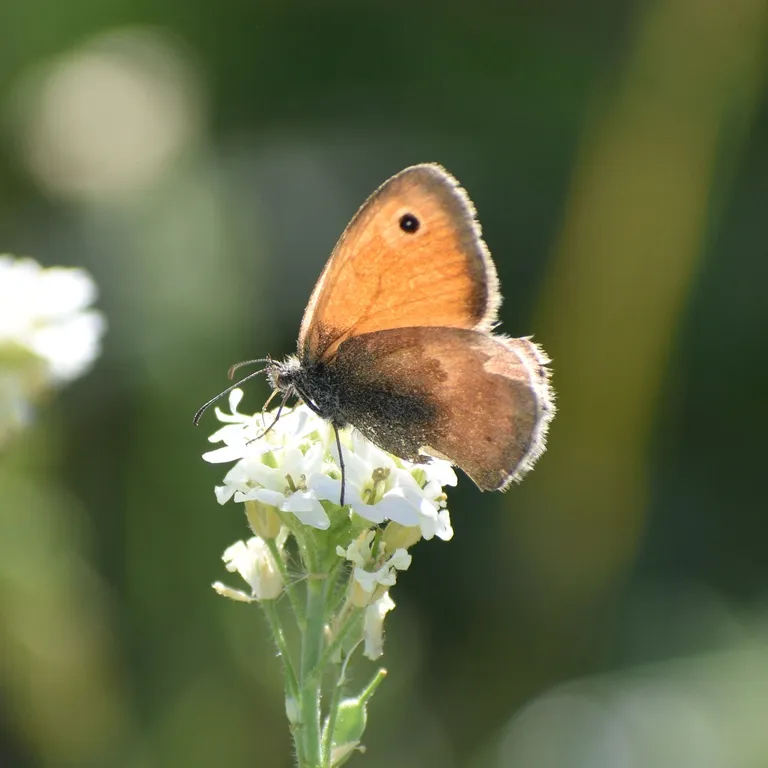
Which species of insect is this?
Coenonympha pamphilus
